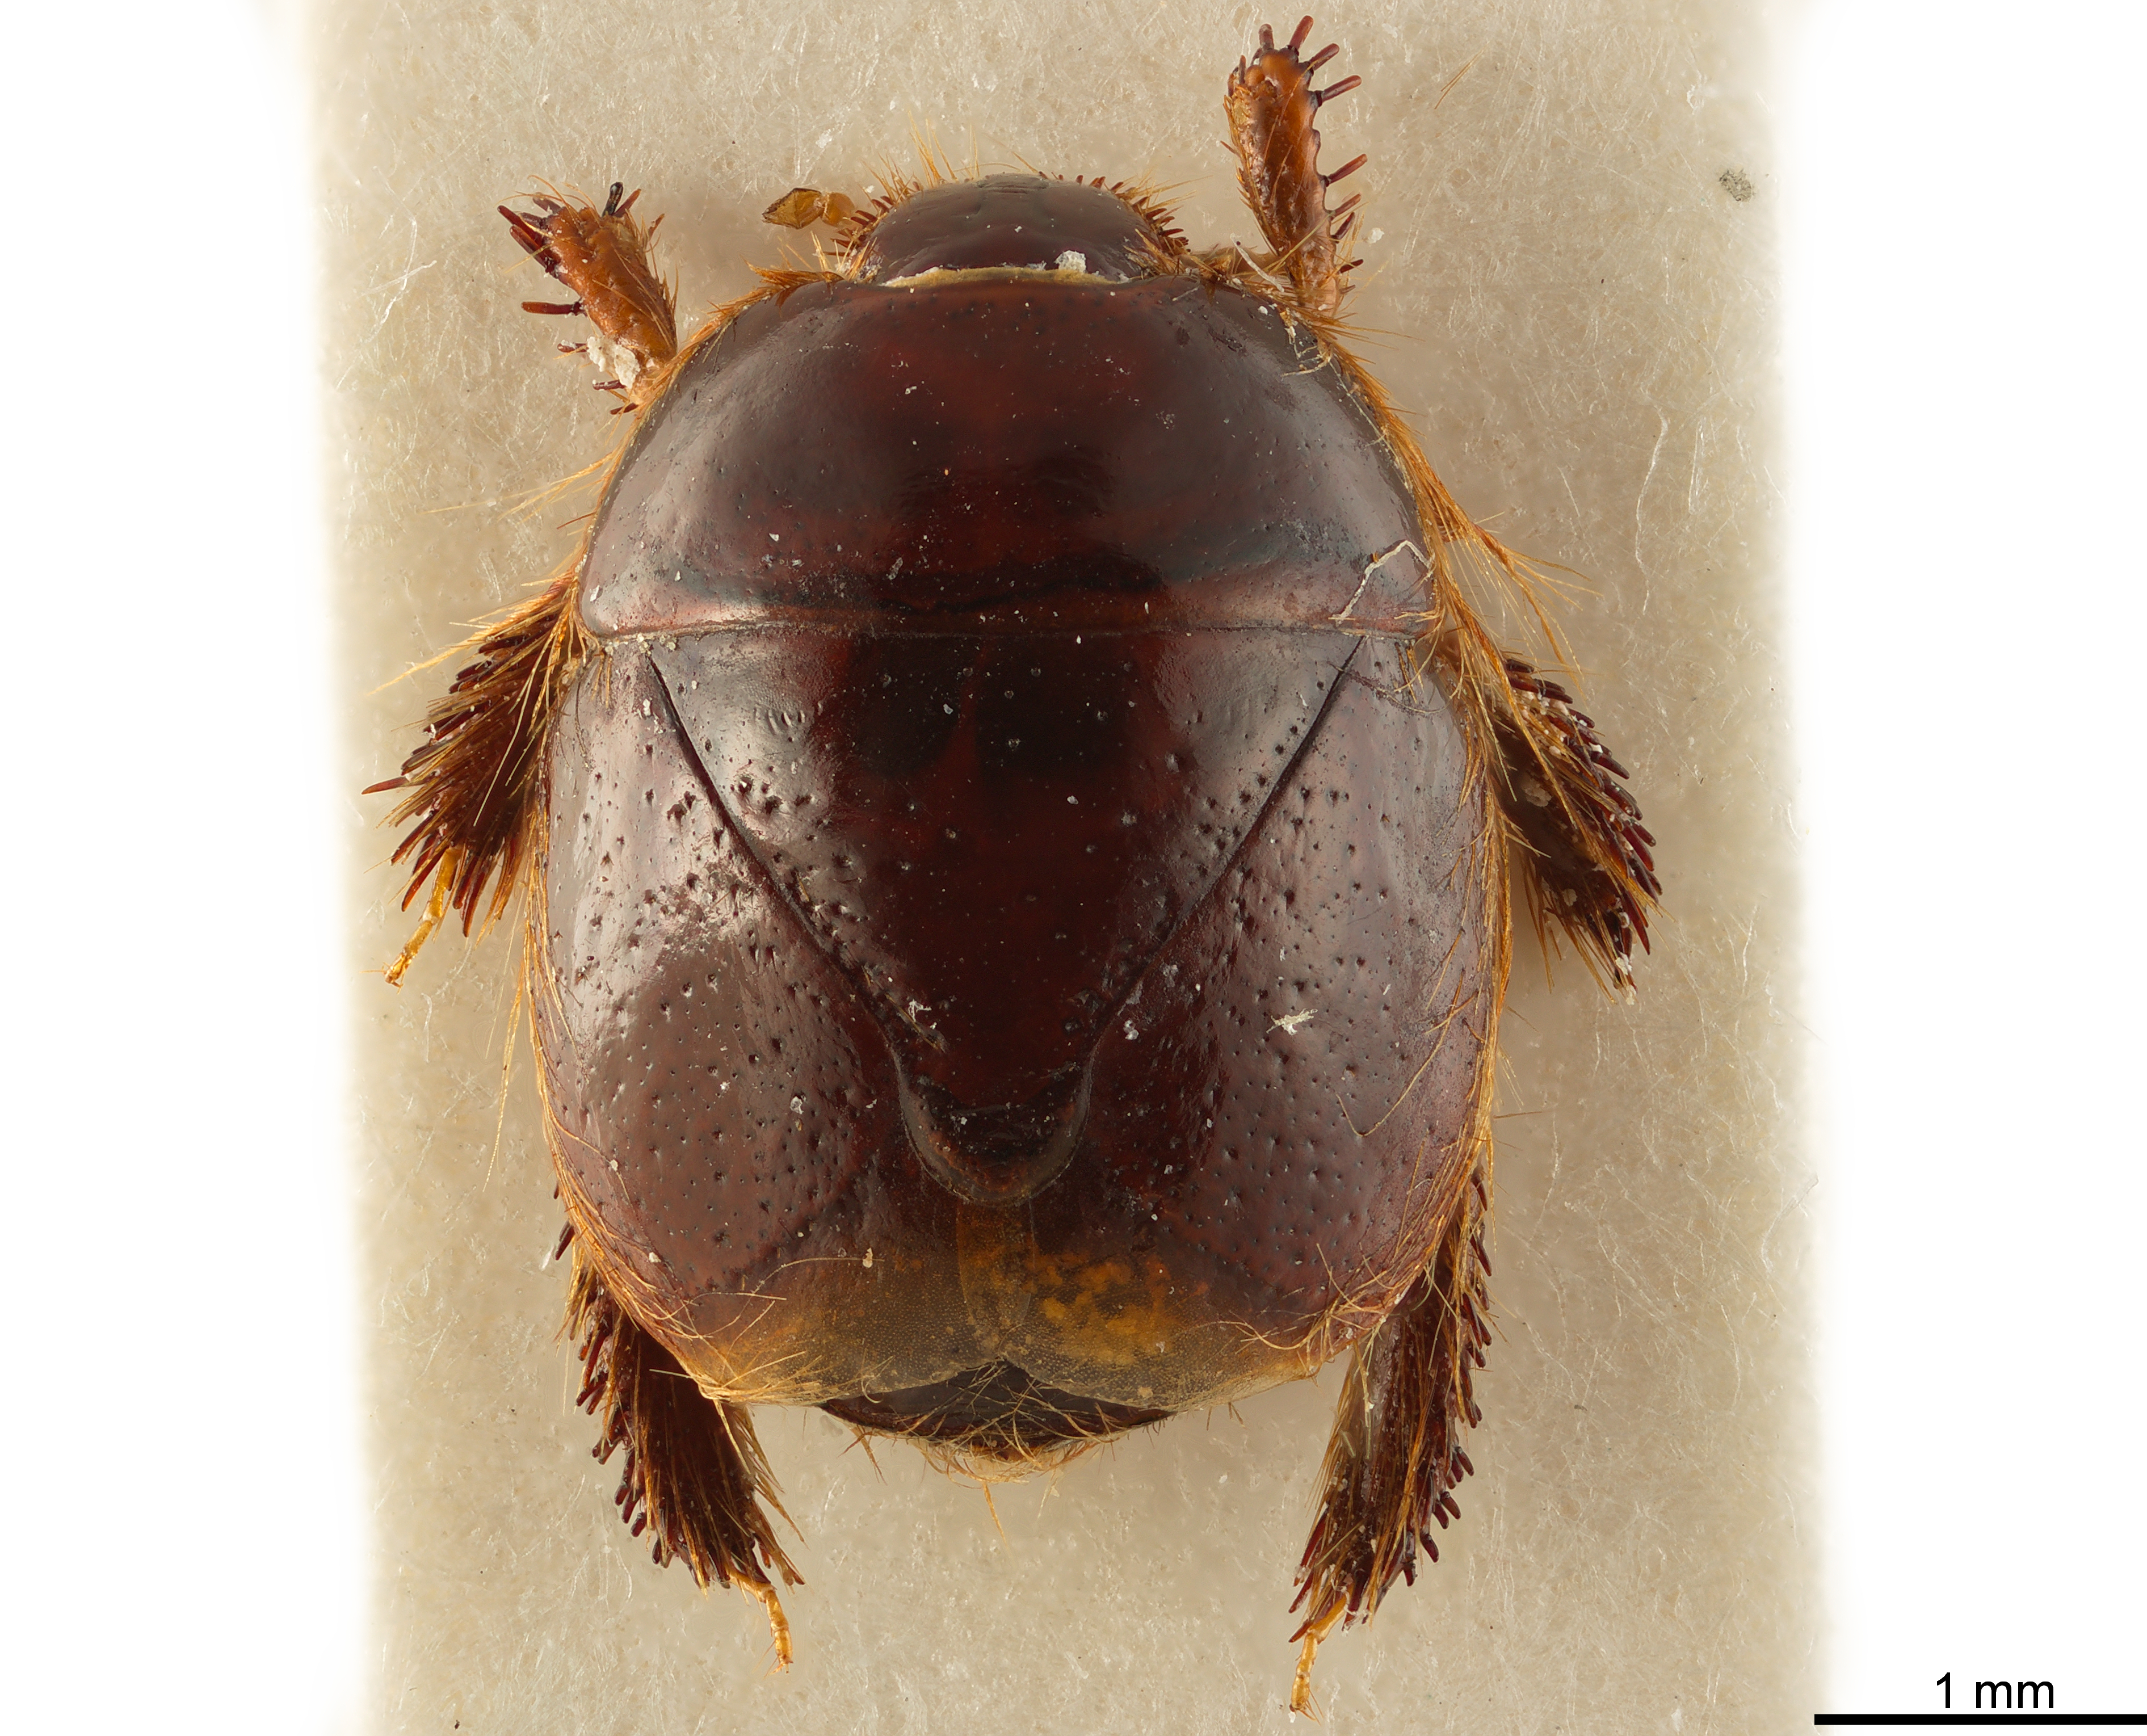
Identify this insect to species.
Cephalocteus scarabaeoides
